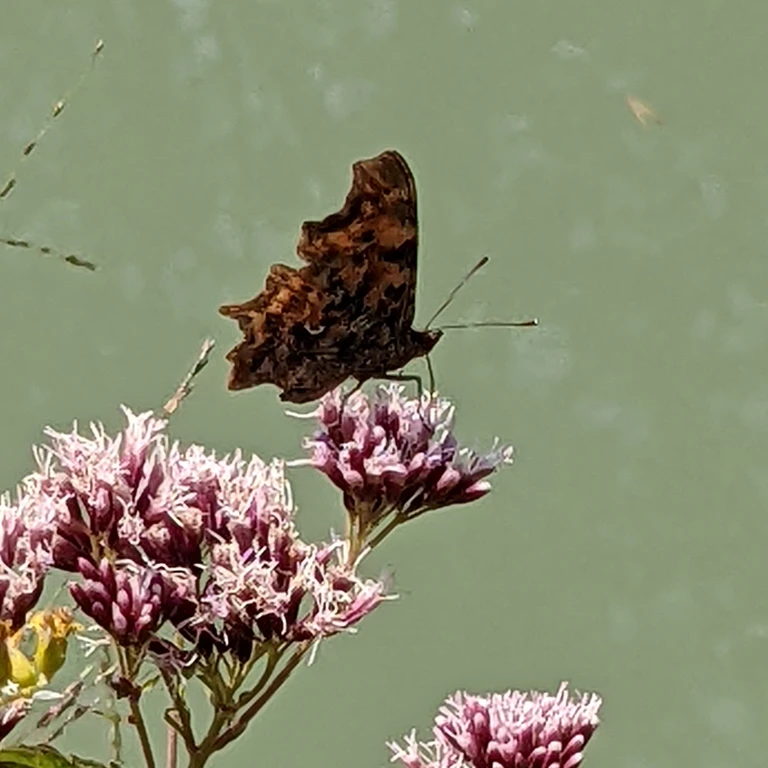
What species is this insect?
Polygonia c-album
